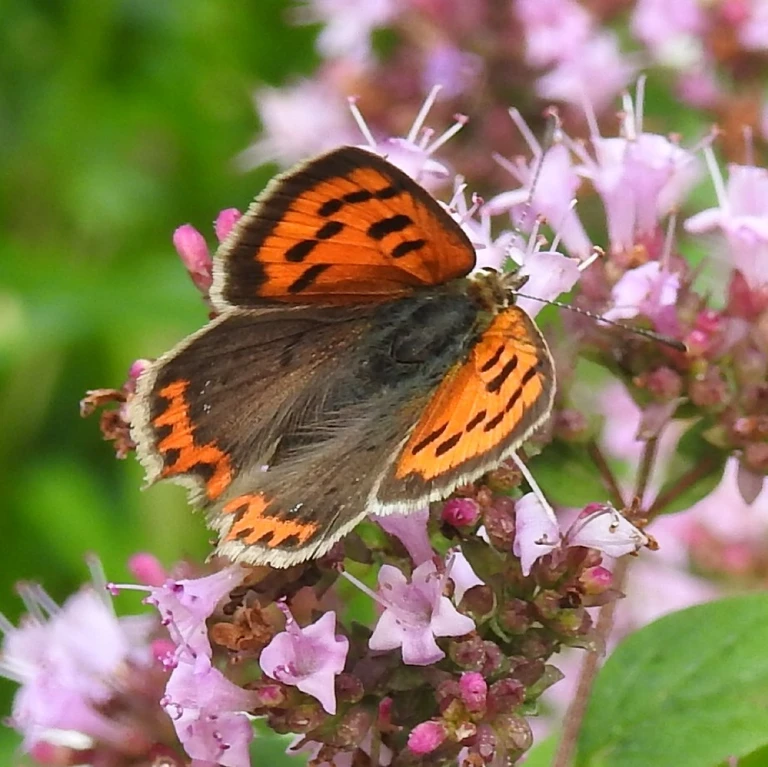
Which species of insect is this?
Lycaena phlaeas
